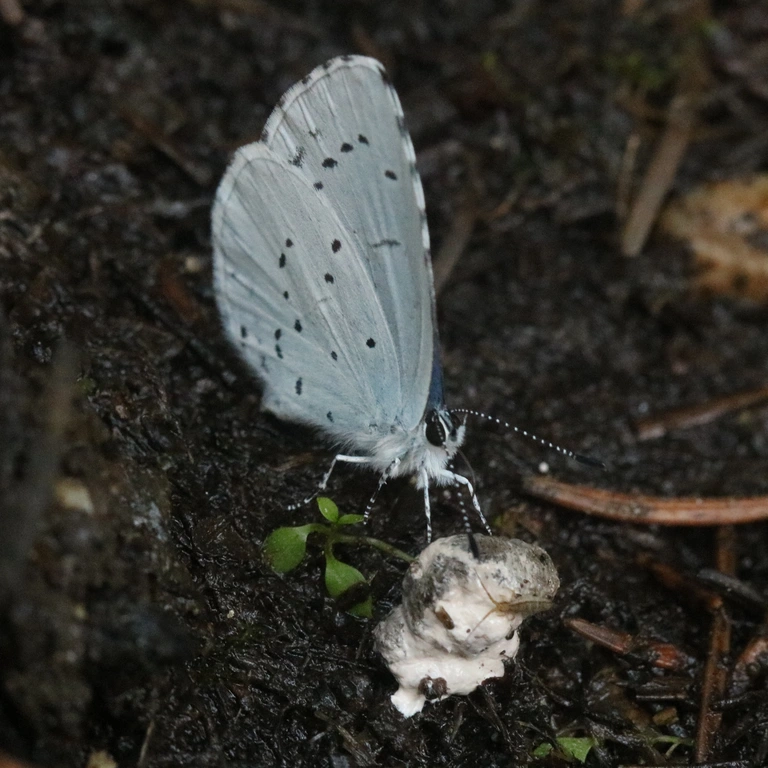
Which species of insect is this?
Celastrina argiolus
